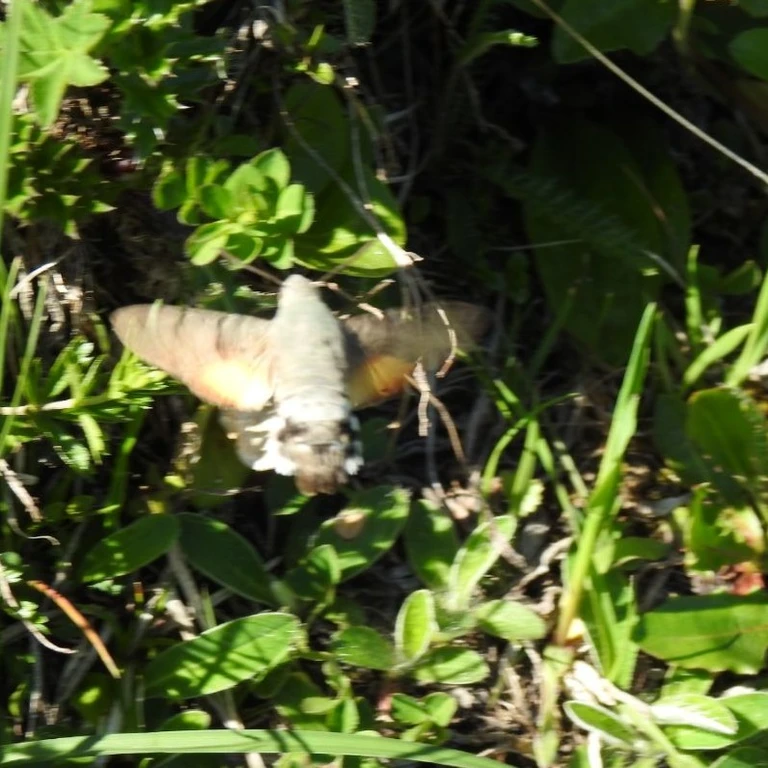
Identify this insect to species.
Macroglossum stellatarum
